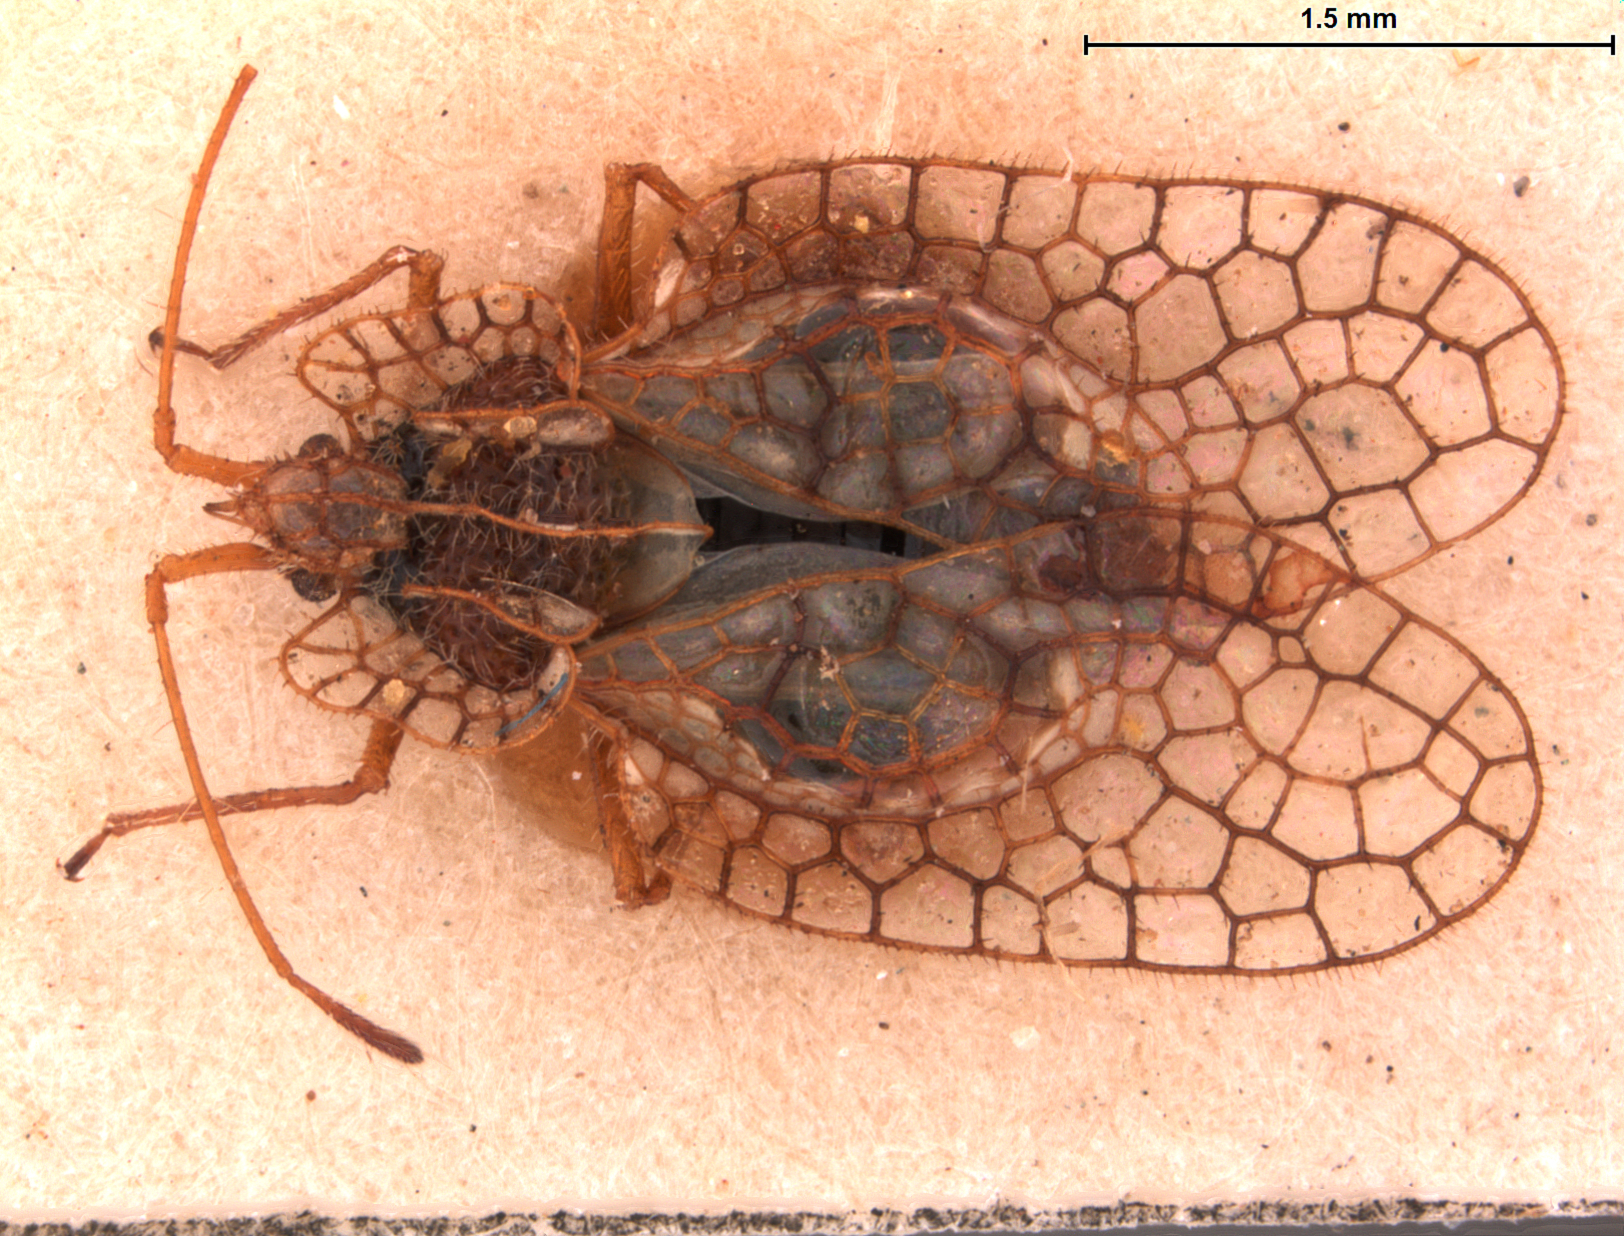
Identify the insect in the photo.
Leptobyrsa mendocina
